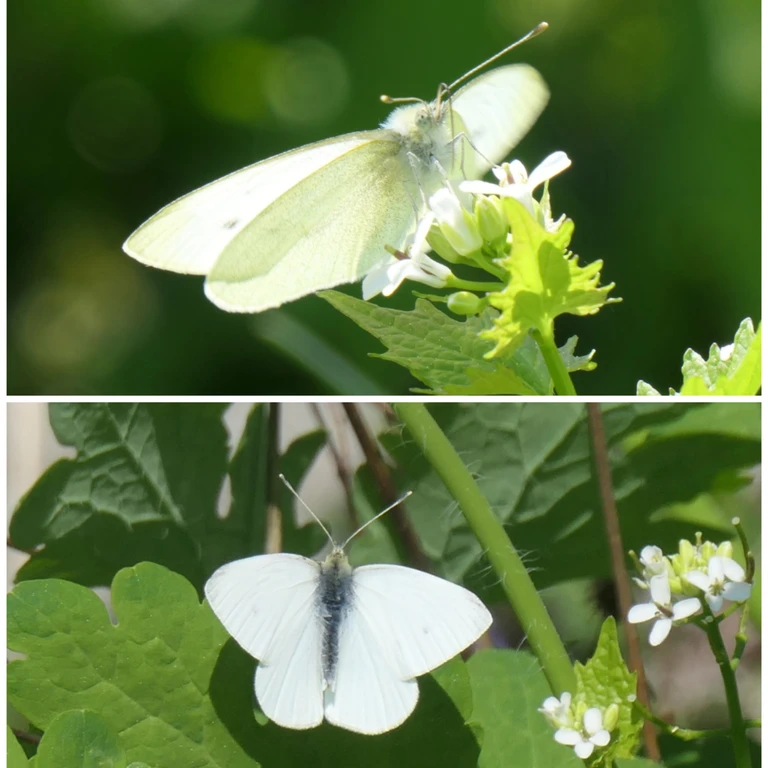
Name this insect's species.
Pieris rapae
